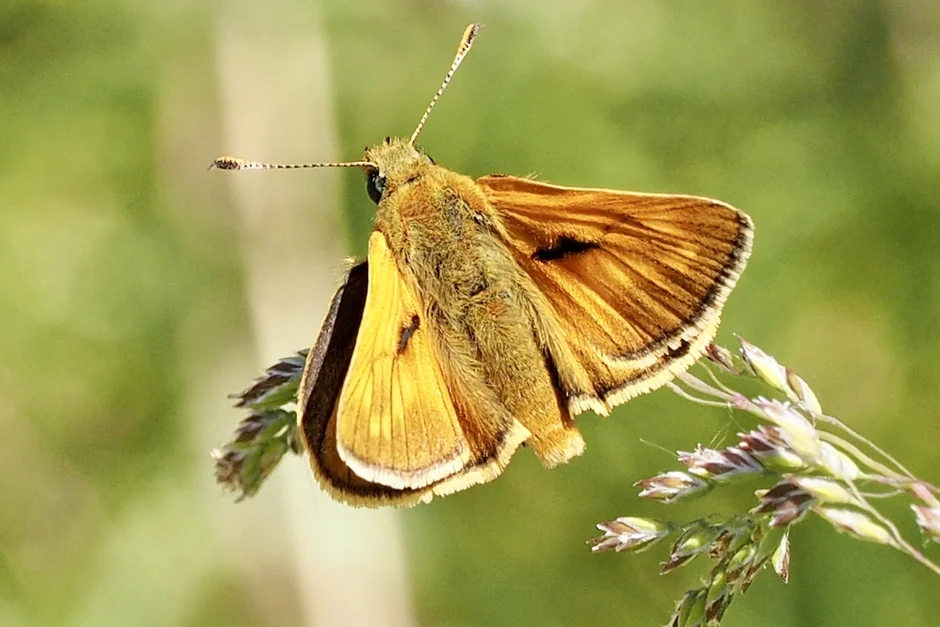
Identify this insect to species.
Ochlodes sylvanus (also Ochlodes venata)
